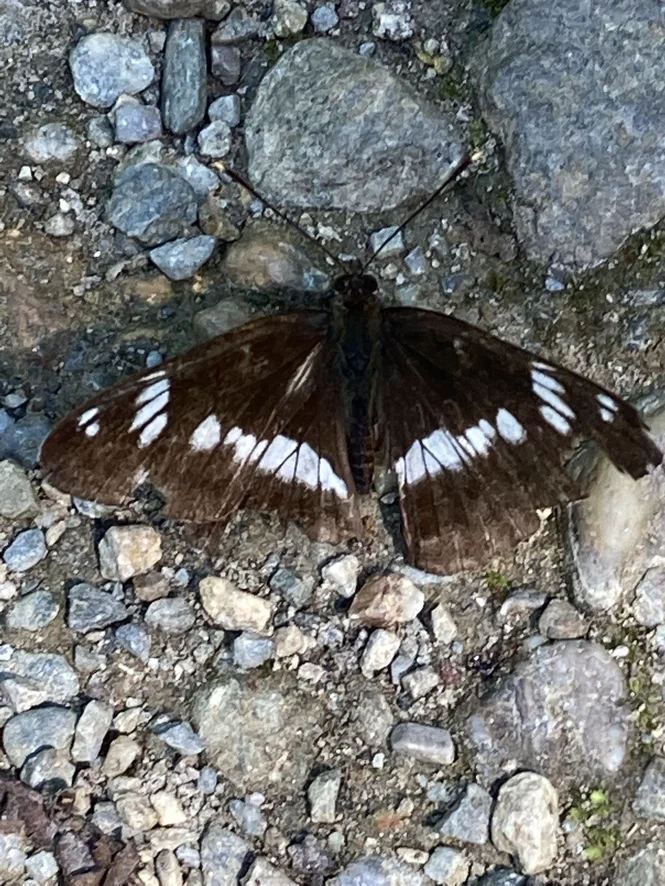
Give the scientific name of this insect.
Limenitis camilla (also Ladoga camilla)
